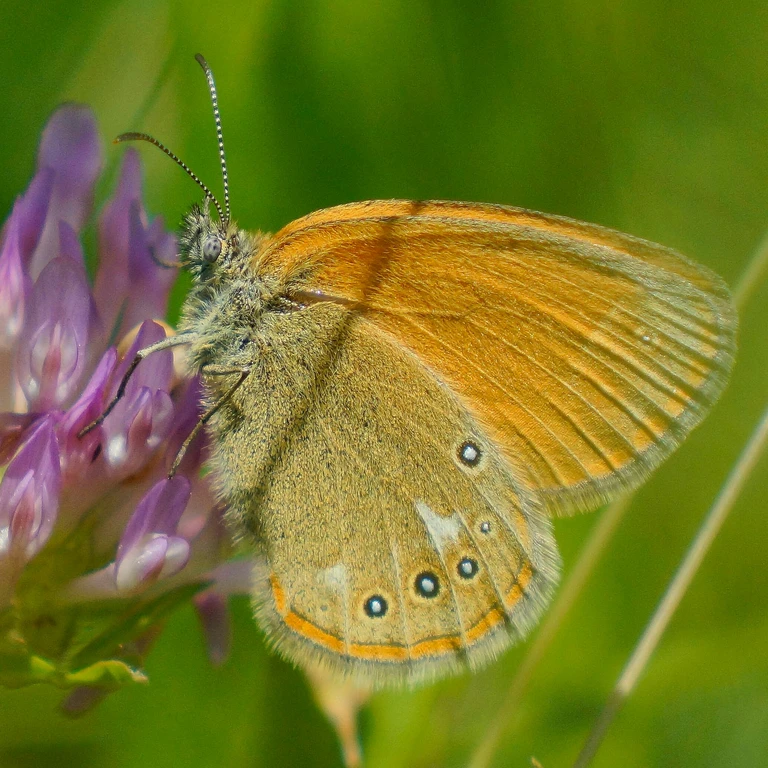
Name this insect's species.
Coenonympha glycerion (also Coenonympha iphis)
